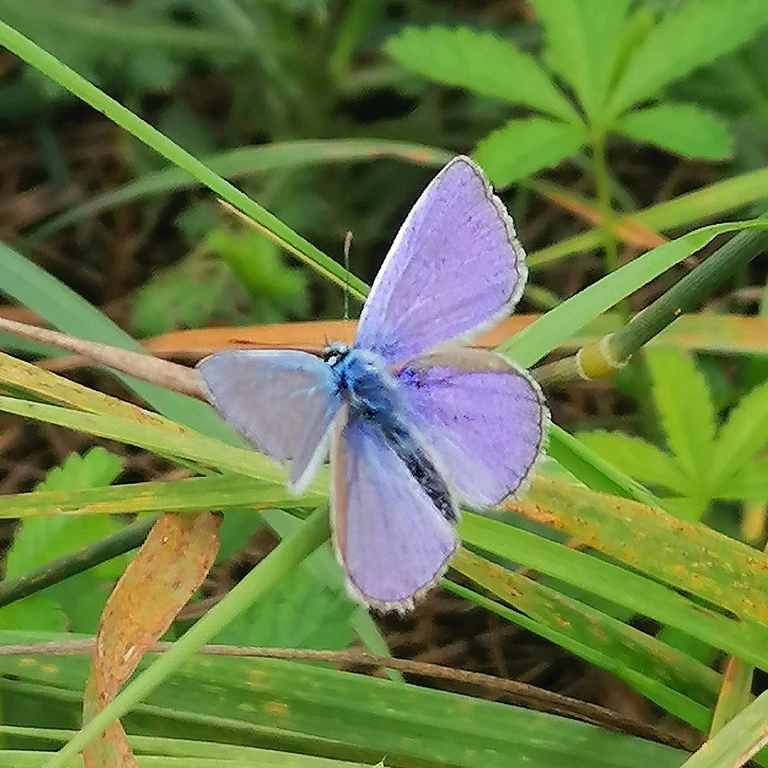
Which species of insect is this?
Polyommatus icarus
